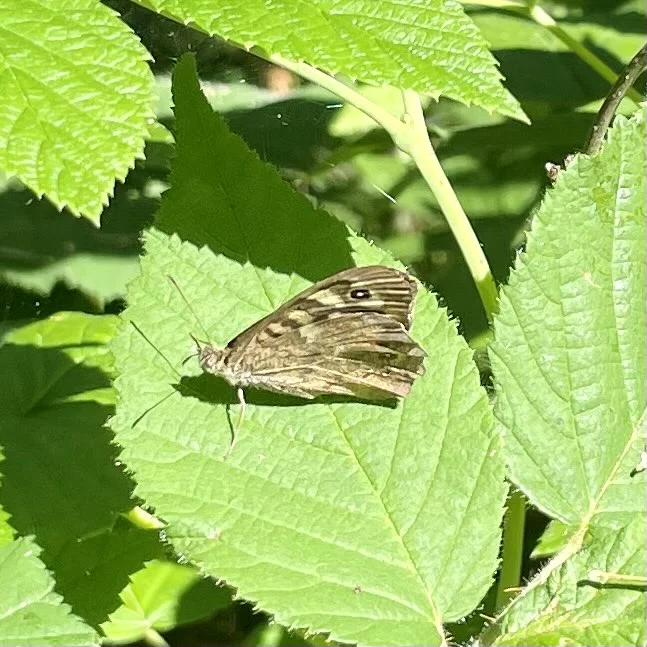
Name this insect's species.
Pararge aegeria
